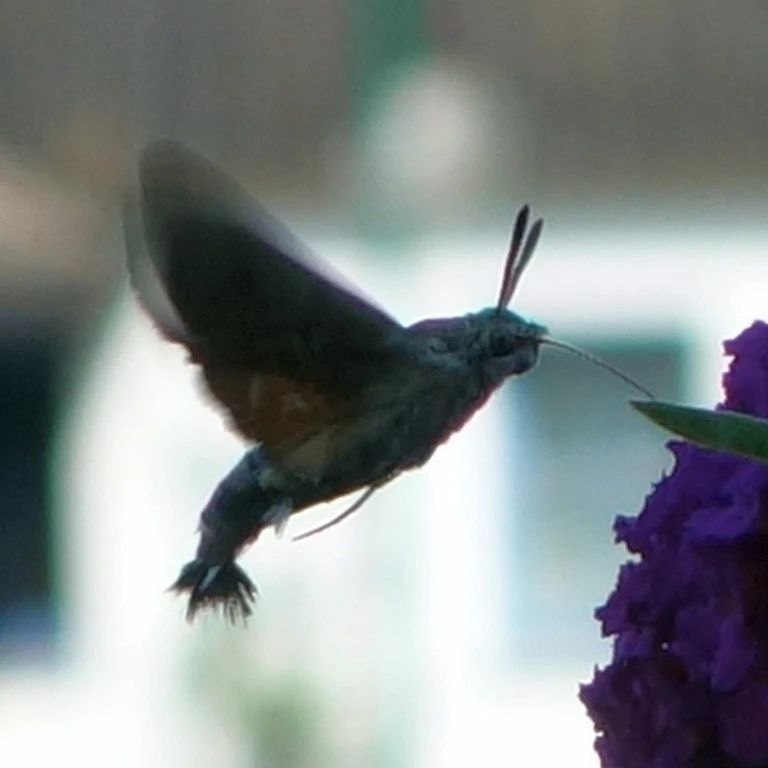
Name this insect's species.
Macroglossum stellatarum
